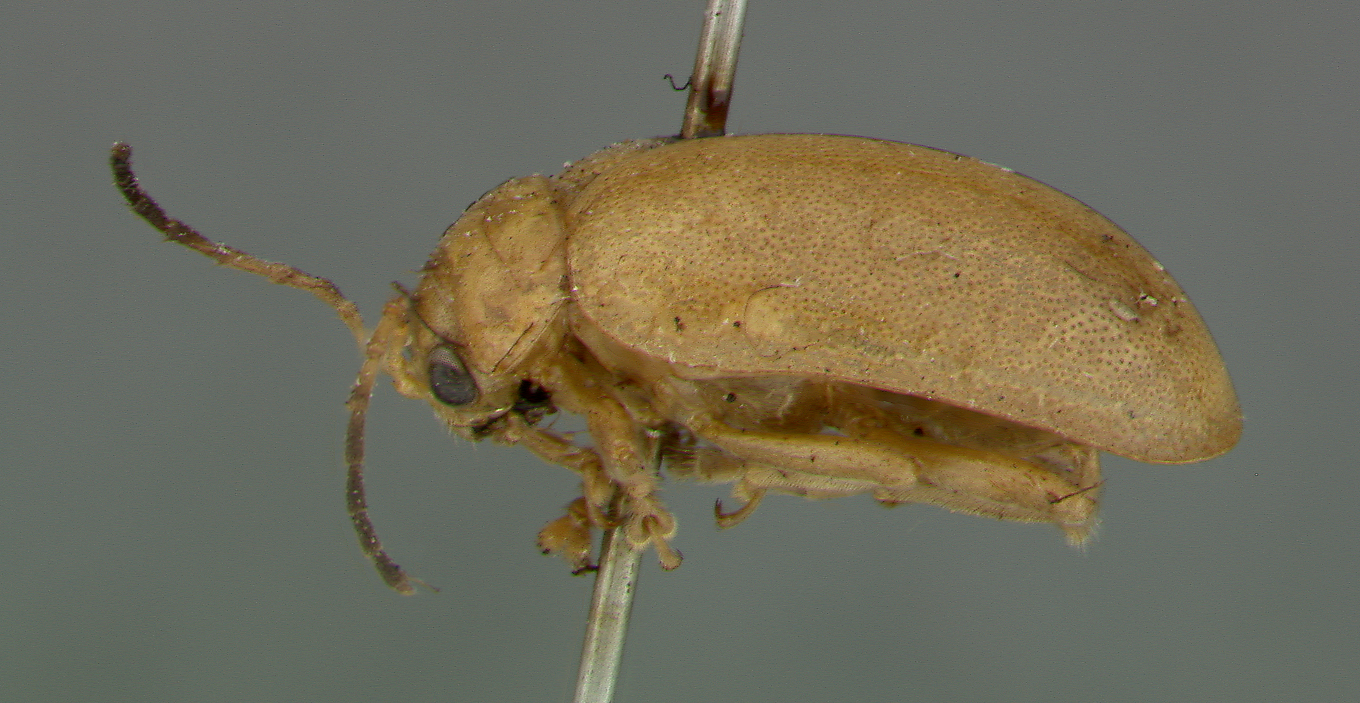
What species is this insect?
Oides ovalis
